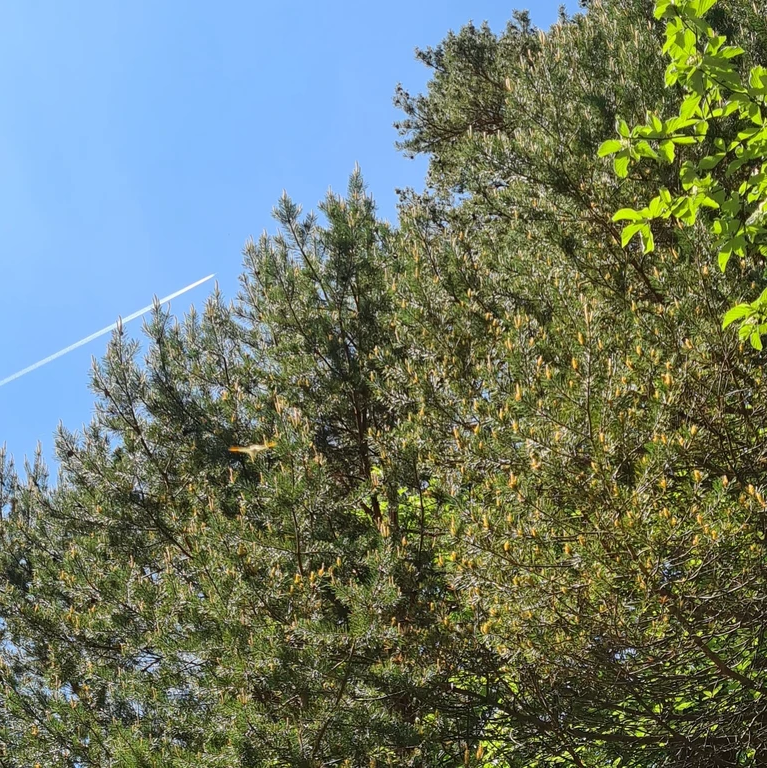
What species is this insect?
Anthocharis cardamines
